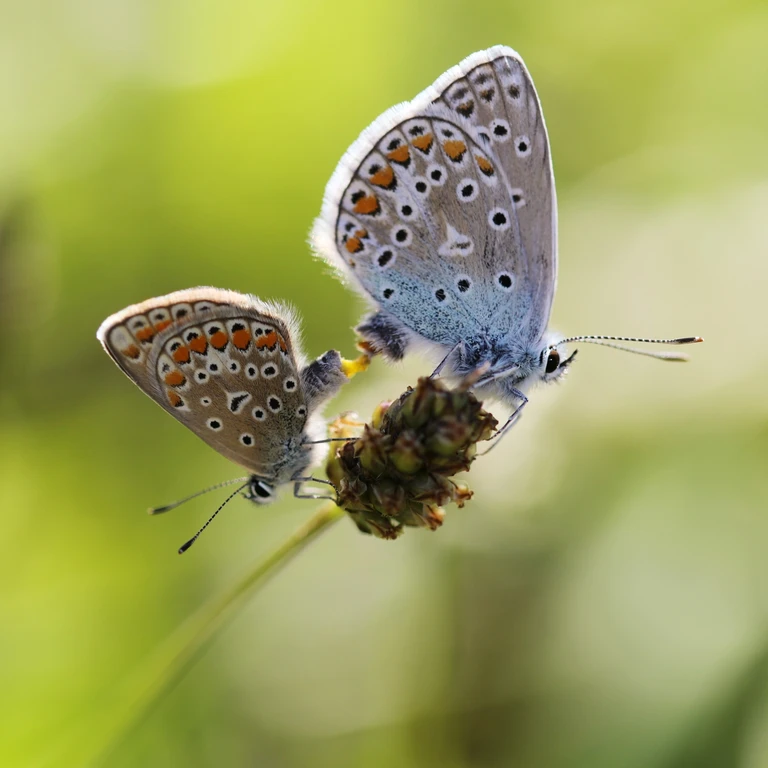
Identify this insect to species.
Polyommatus icarus
